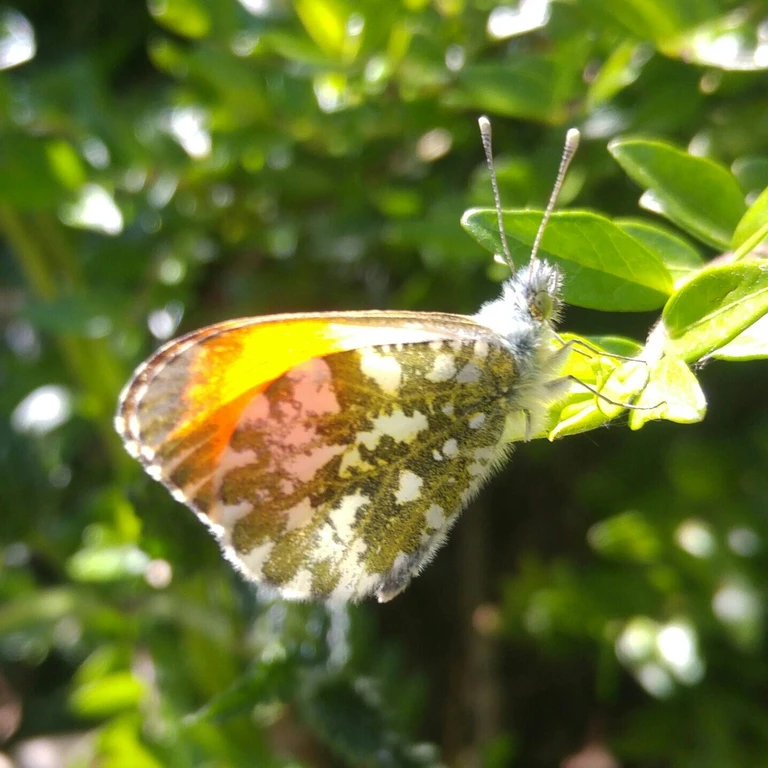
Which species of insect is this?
Anthocharis cardamines
